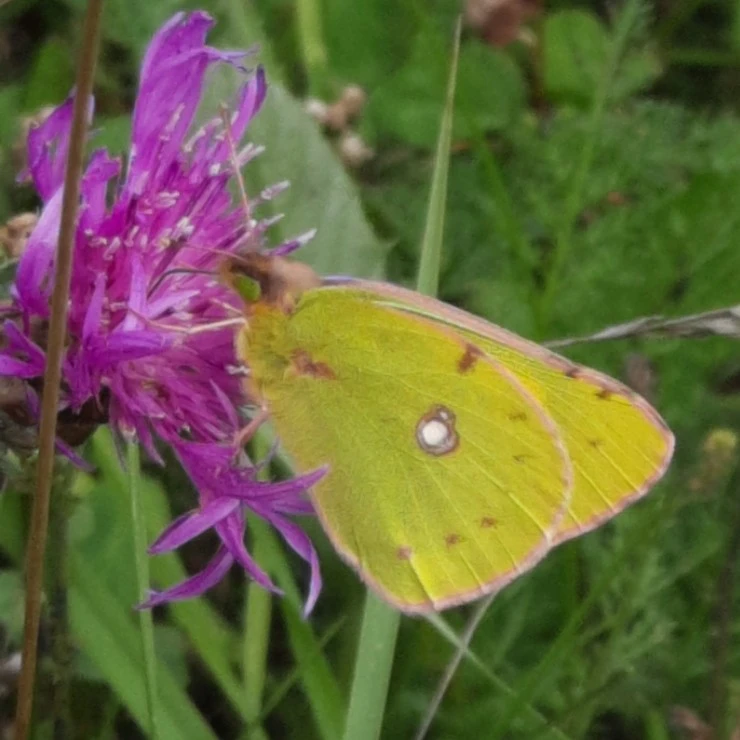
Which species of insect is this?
Colias croceus
